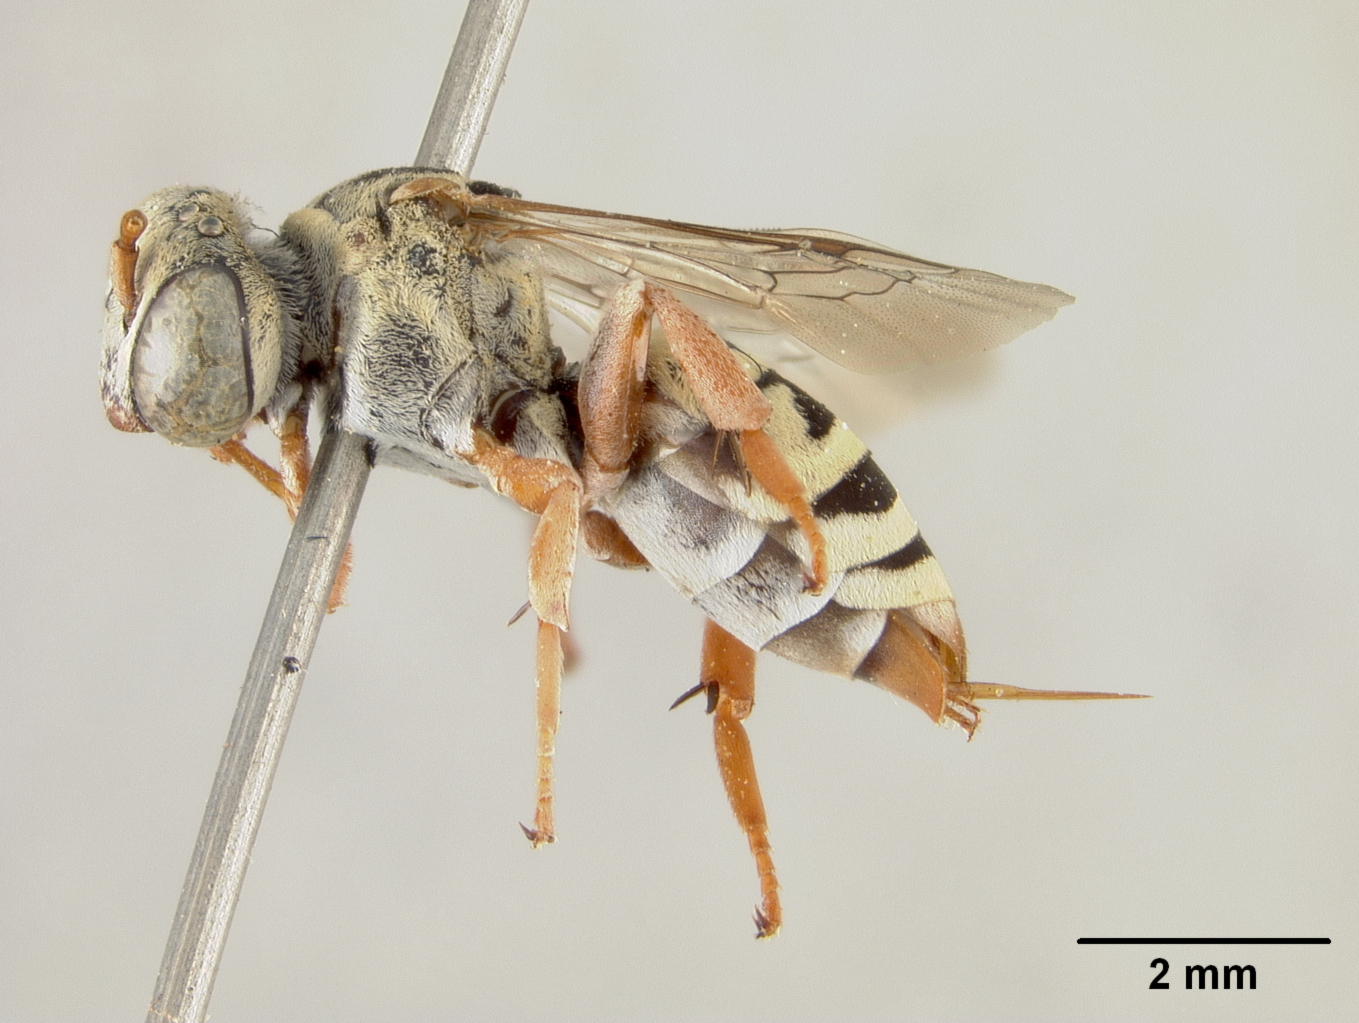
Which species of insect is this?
Triepeolus ancoratus
